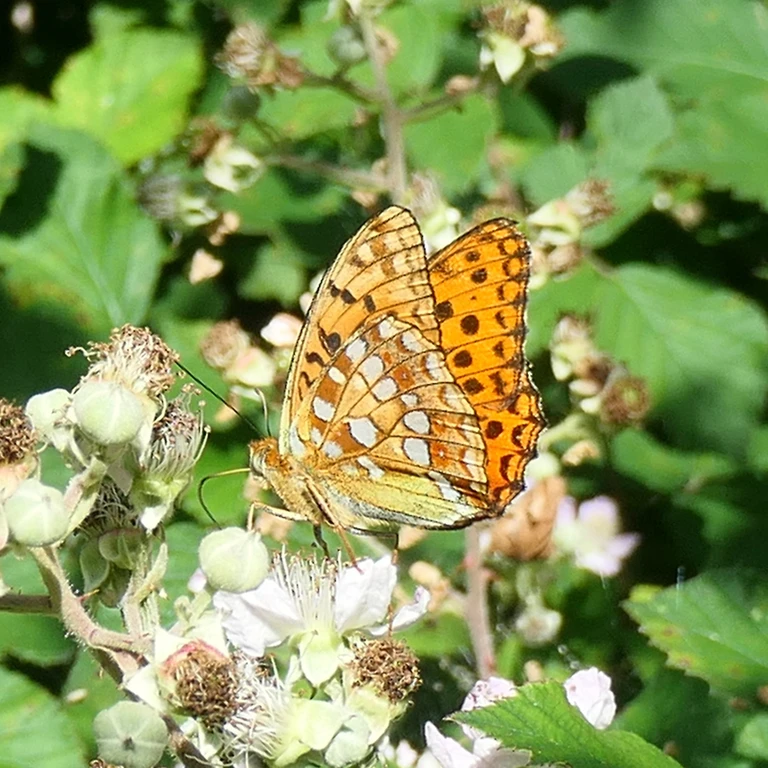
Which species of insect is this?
Fabriciana adippe
